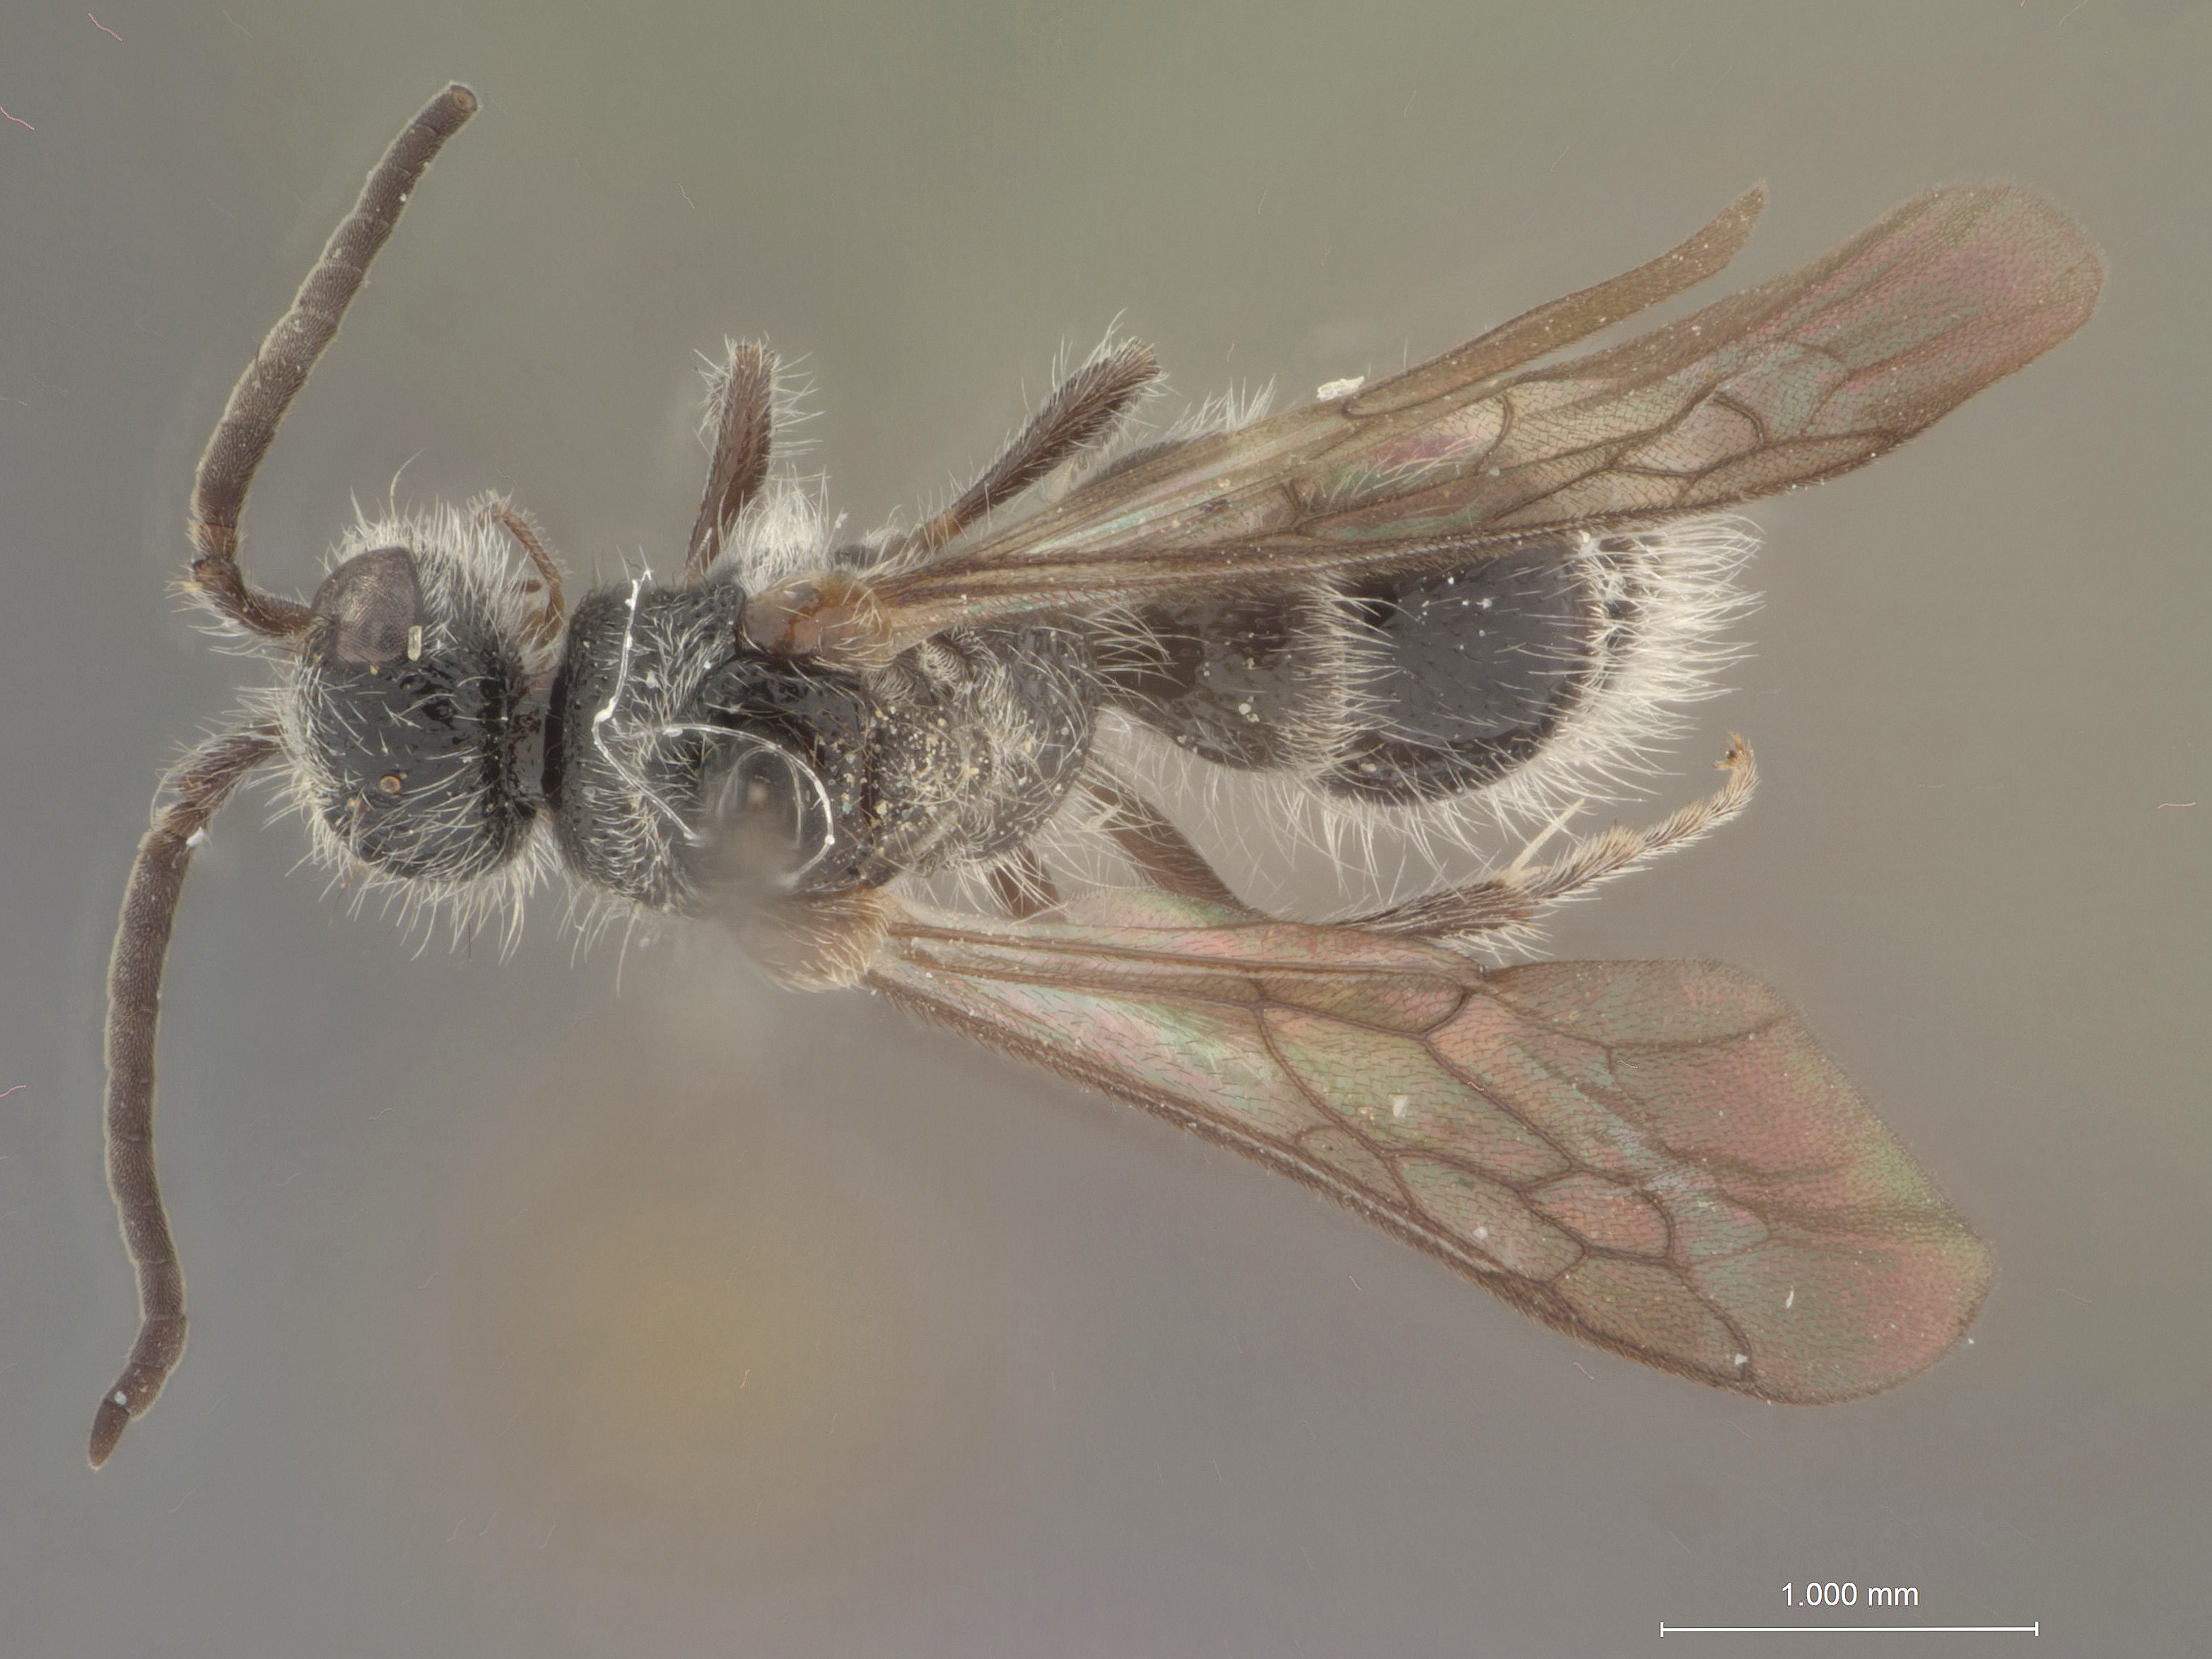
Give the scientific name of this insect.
Smicromyrme palacala
